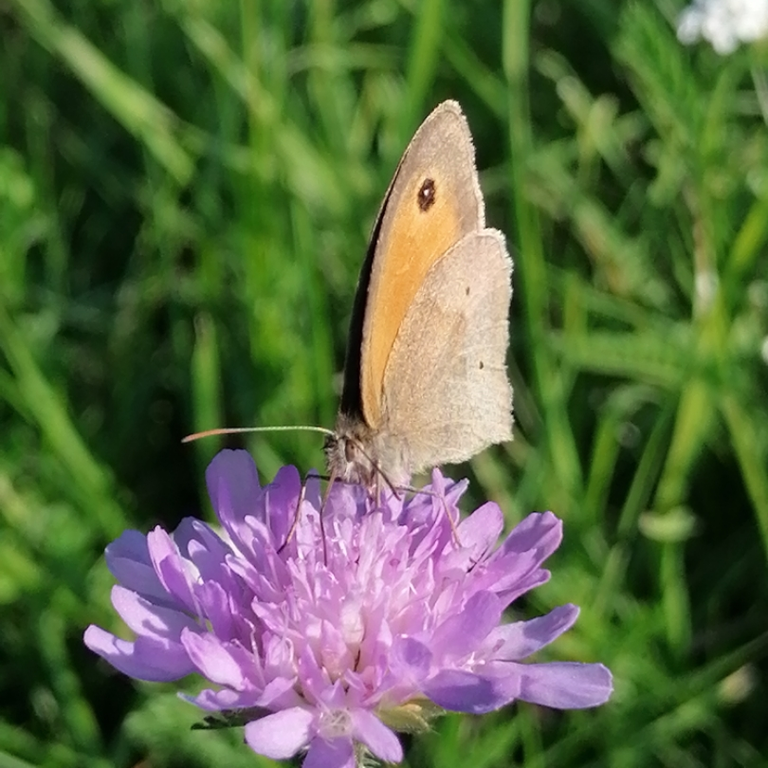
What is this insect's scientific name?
Maniola jurtina
